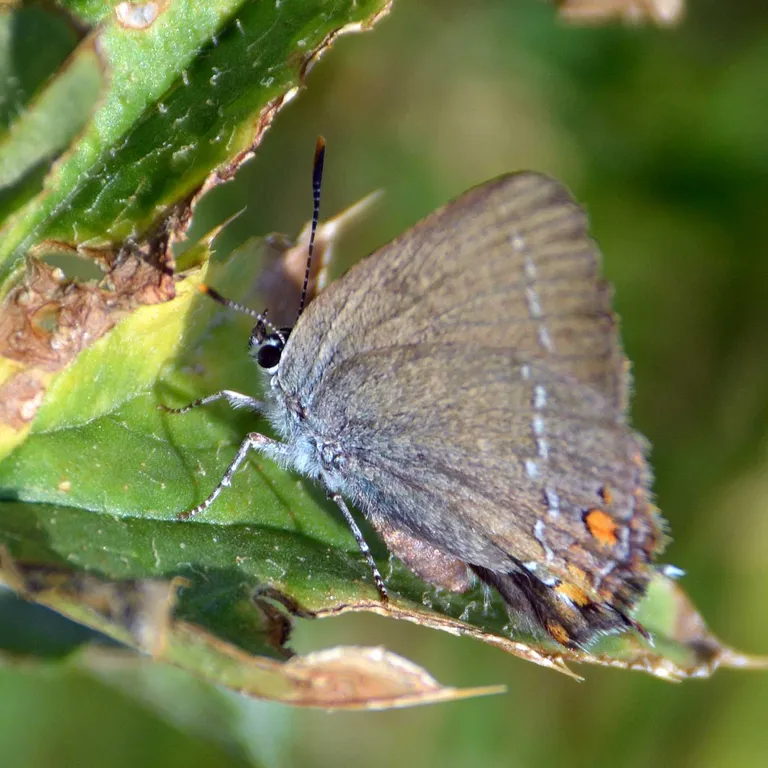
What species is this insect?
Satyrium acaciae (also Strymon acaciae)
